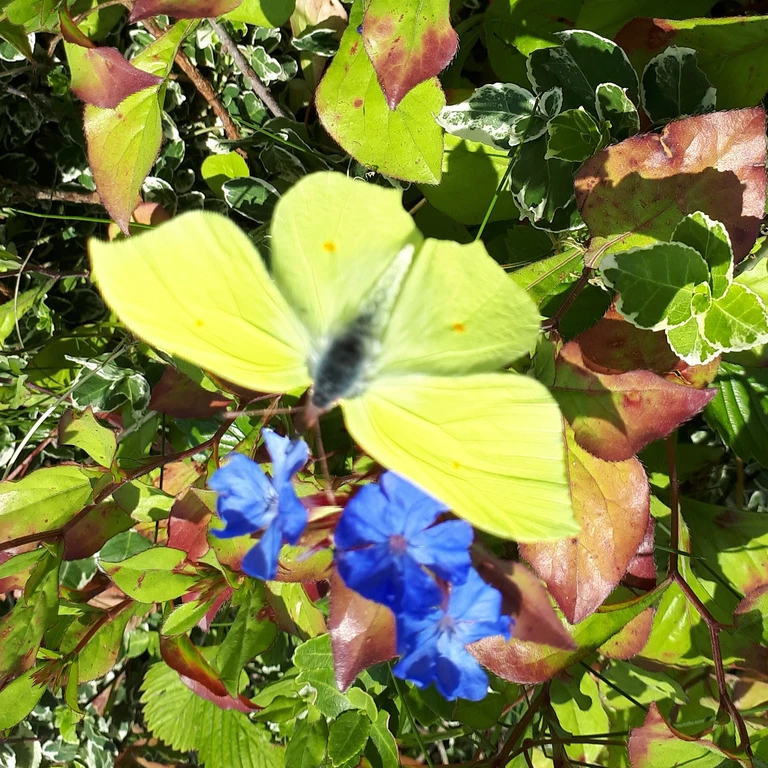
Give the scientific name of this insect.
Gonepteryx rhamni
